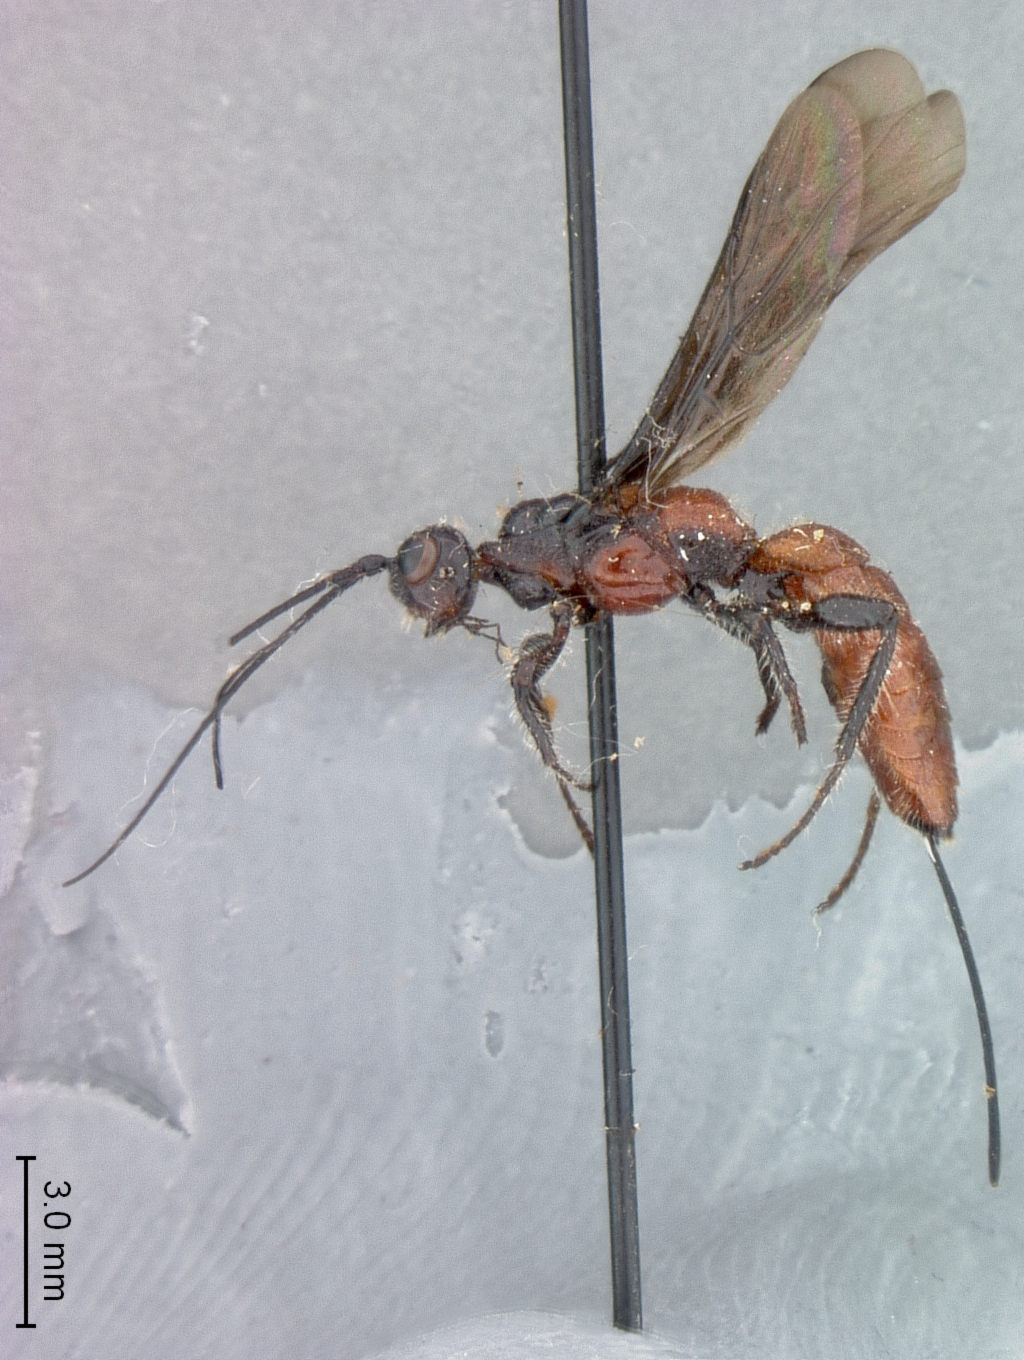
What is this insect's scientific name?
Odontobracon cellulus
